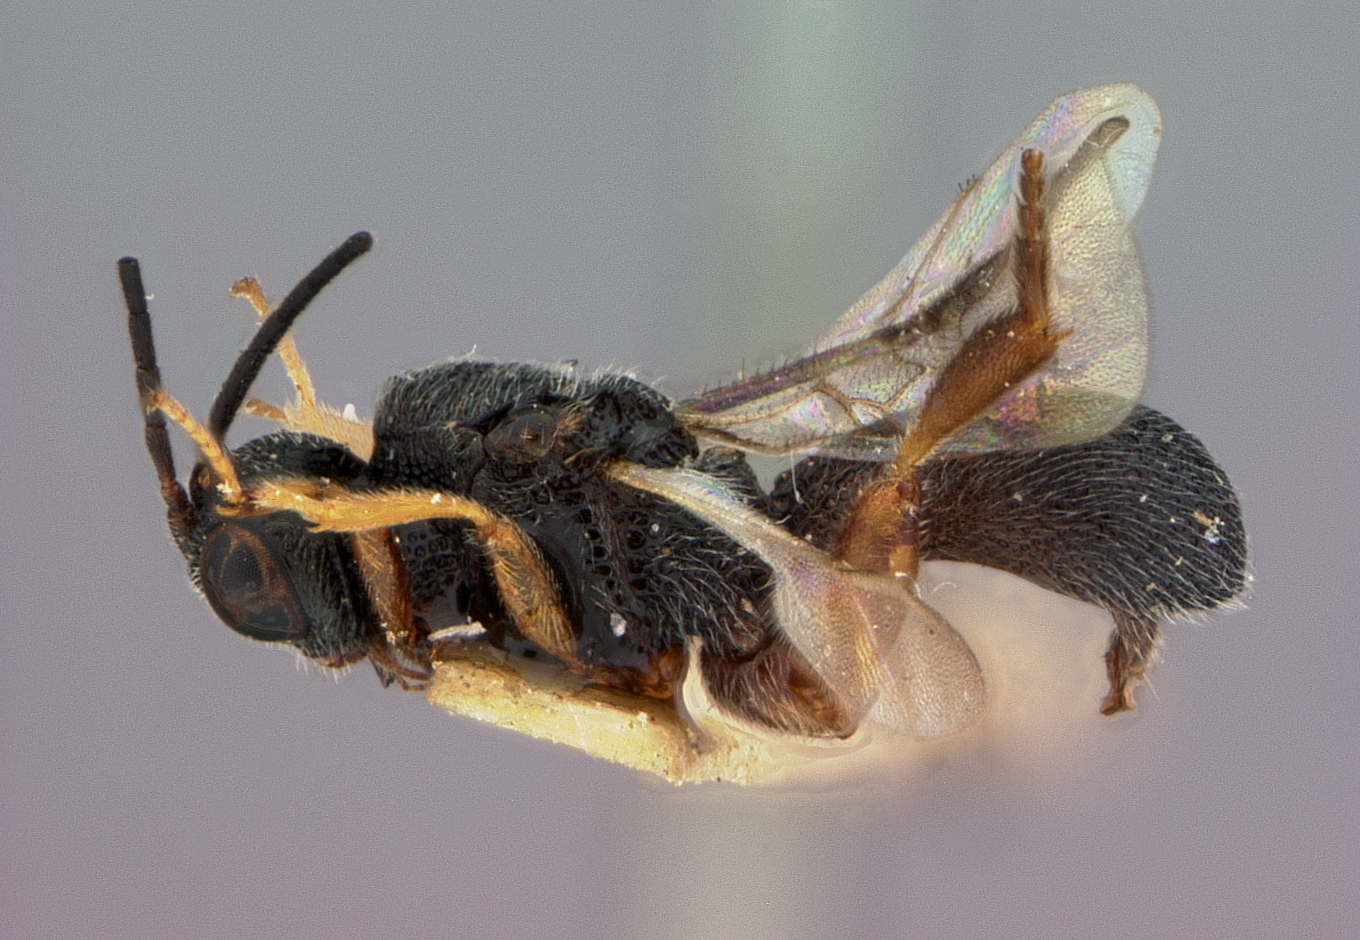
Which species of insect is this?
Urosigalphus paraguayensis
